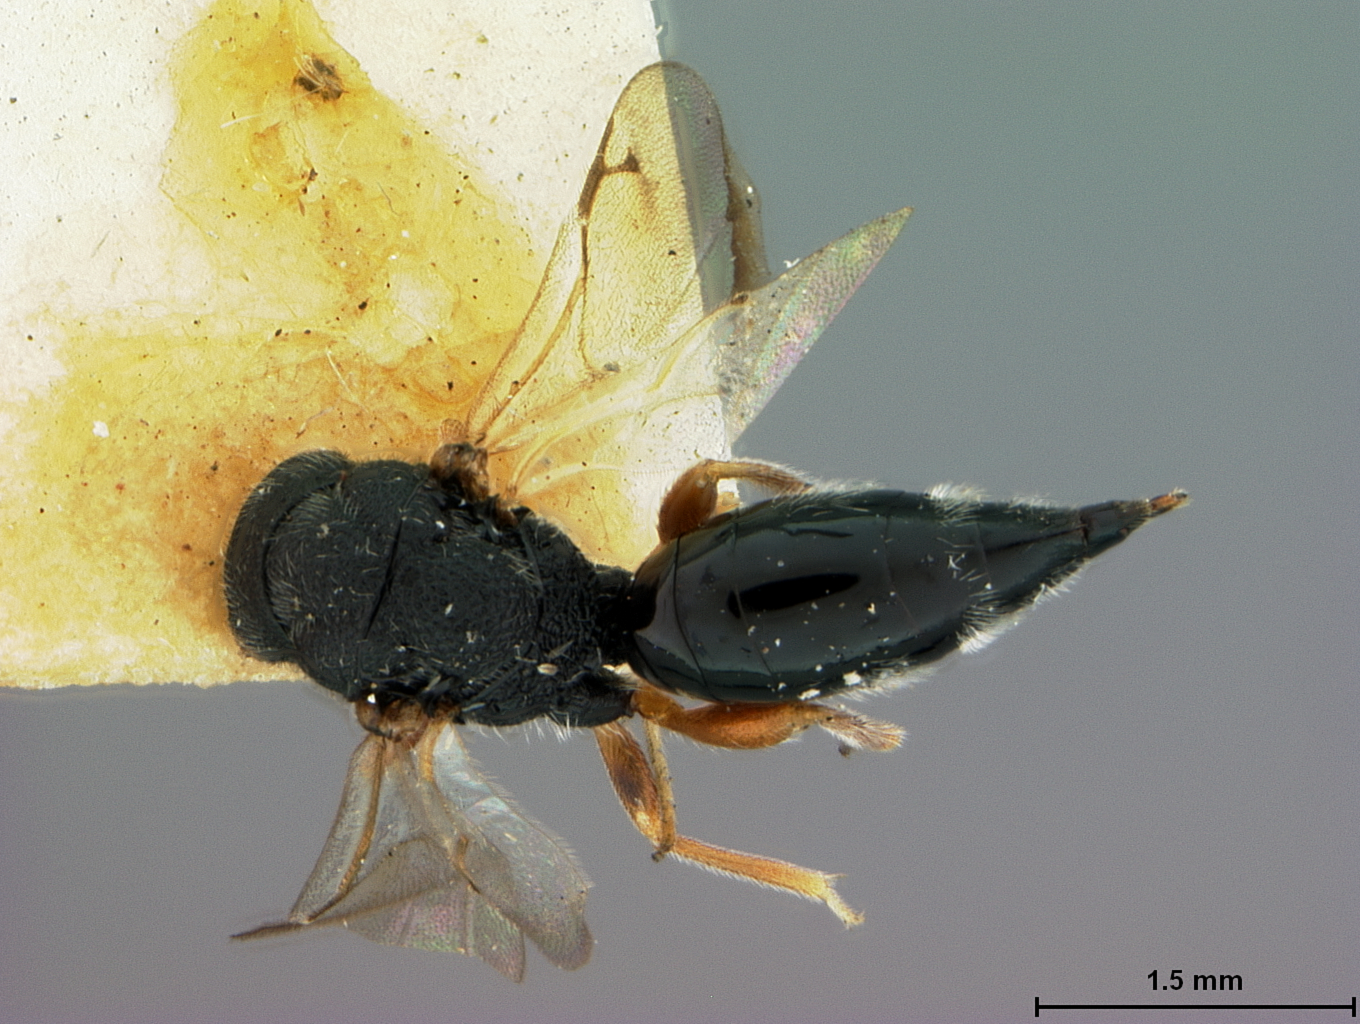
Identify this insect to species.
Eurytoma binotata
